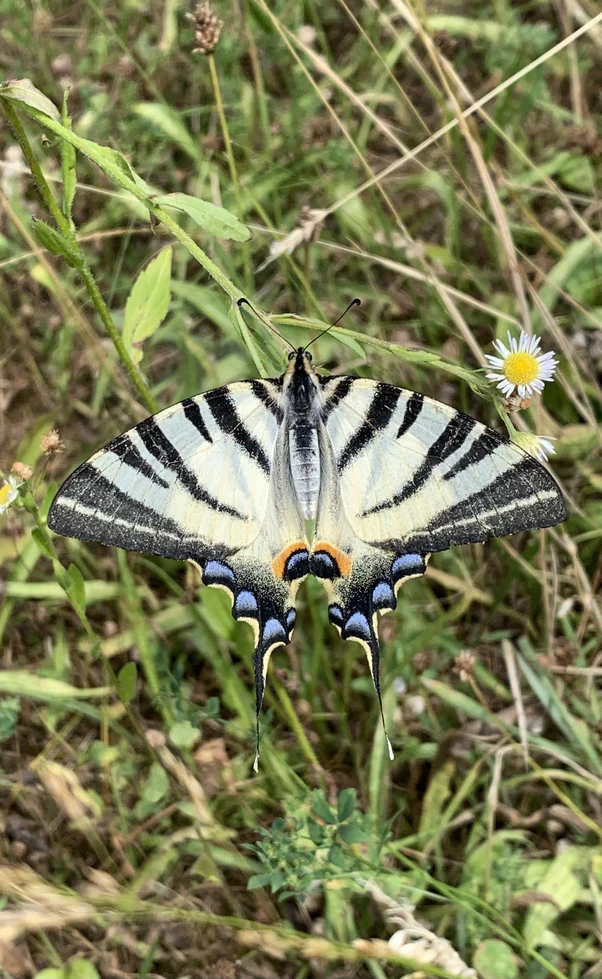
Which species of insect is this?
Iphiclides podalirius
